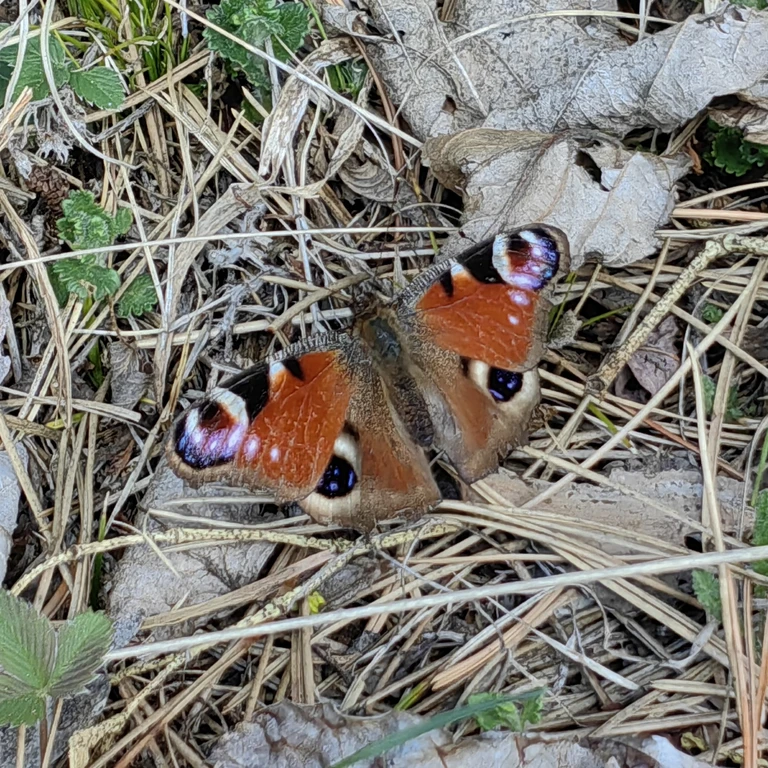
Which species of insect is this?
Aglais io
